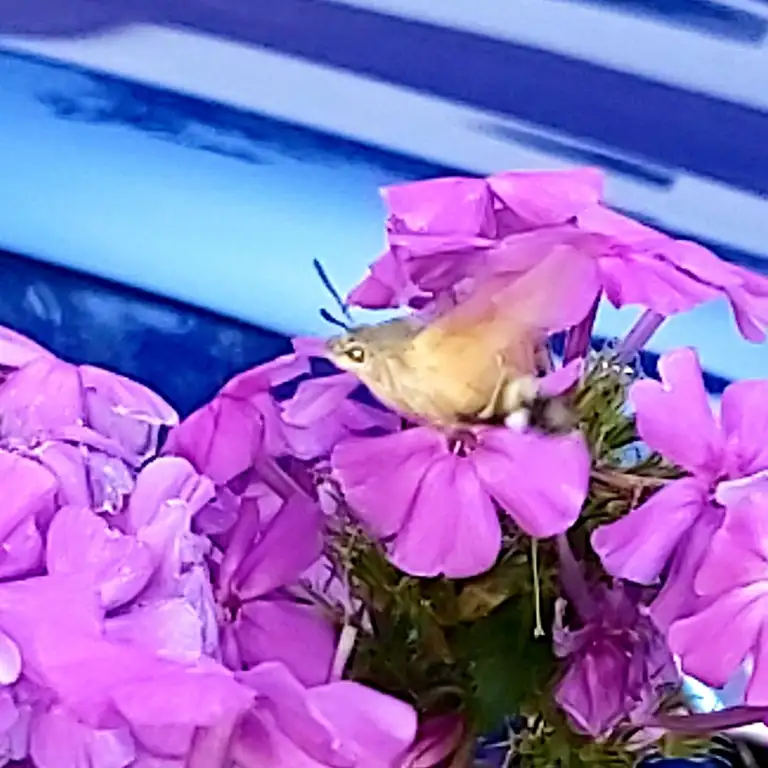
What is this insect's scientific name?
Macroglossum stellatarum
